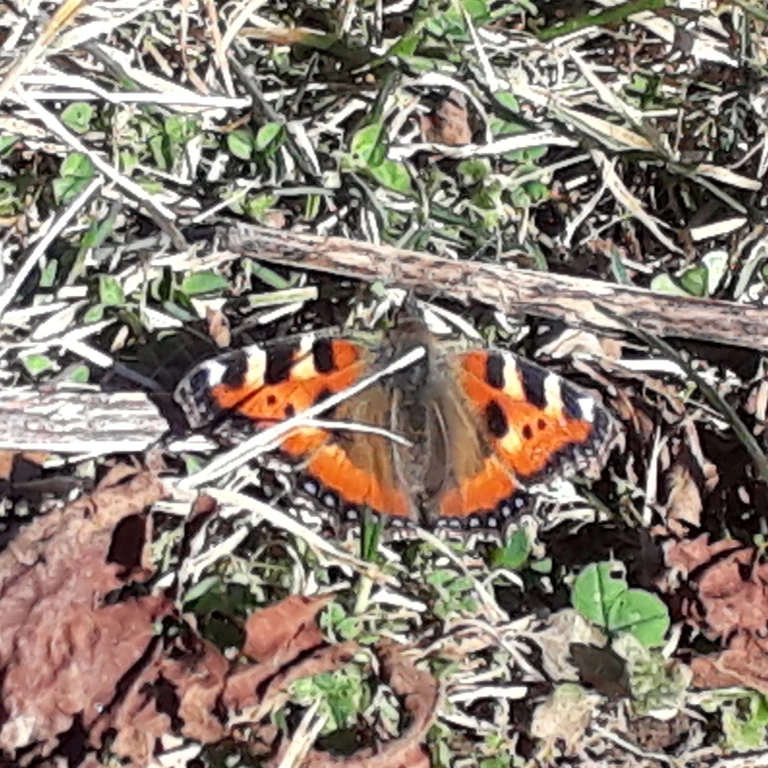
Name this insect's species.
Aglais urticae
